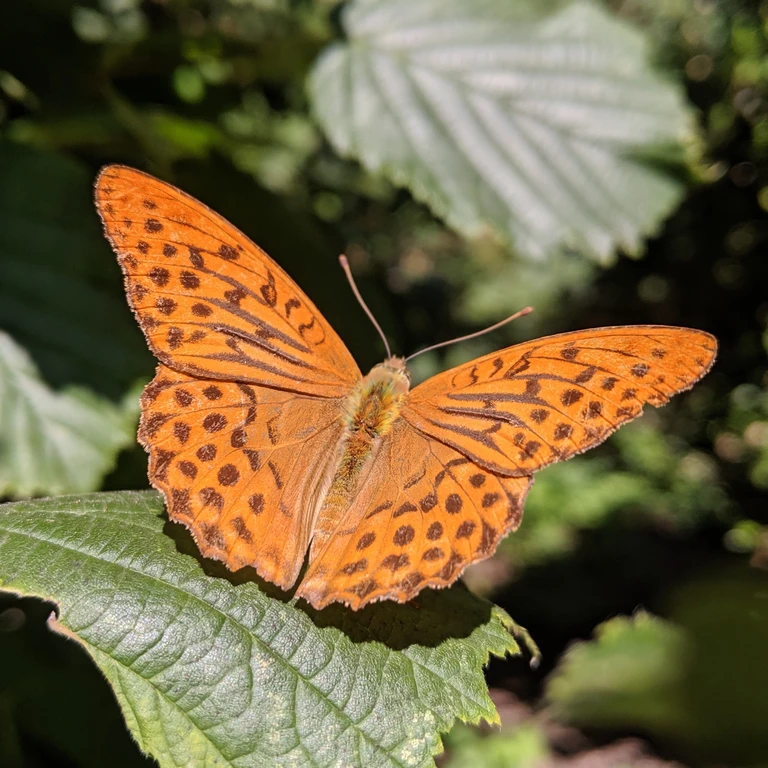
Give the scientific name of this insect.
Argynnis paphia
